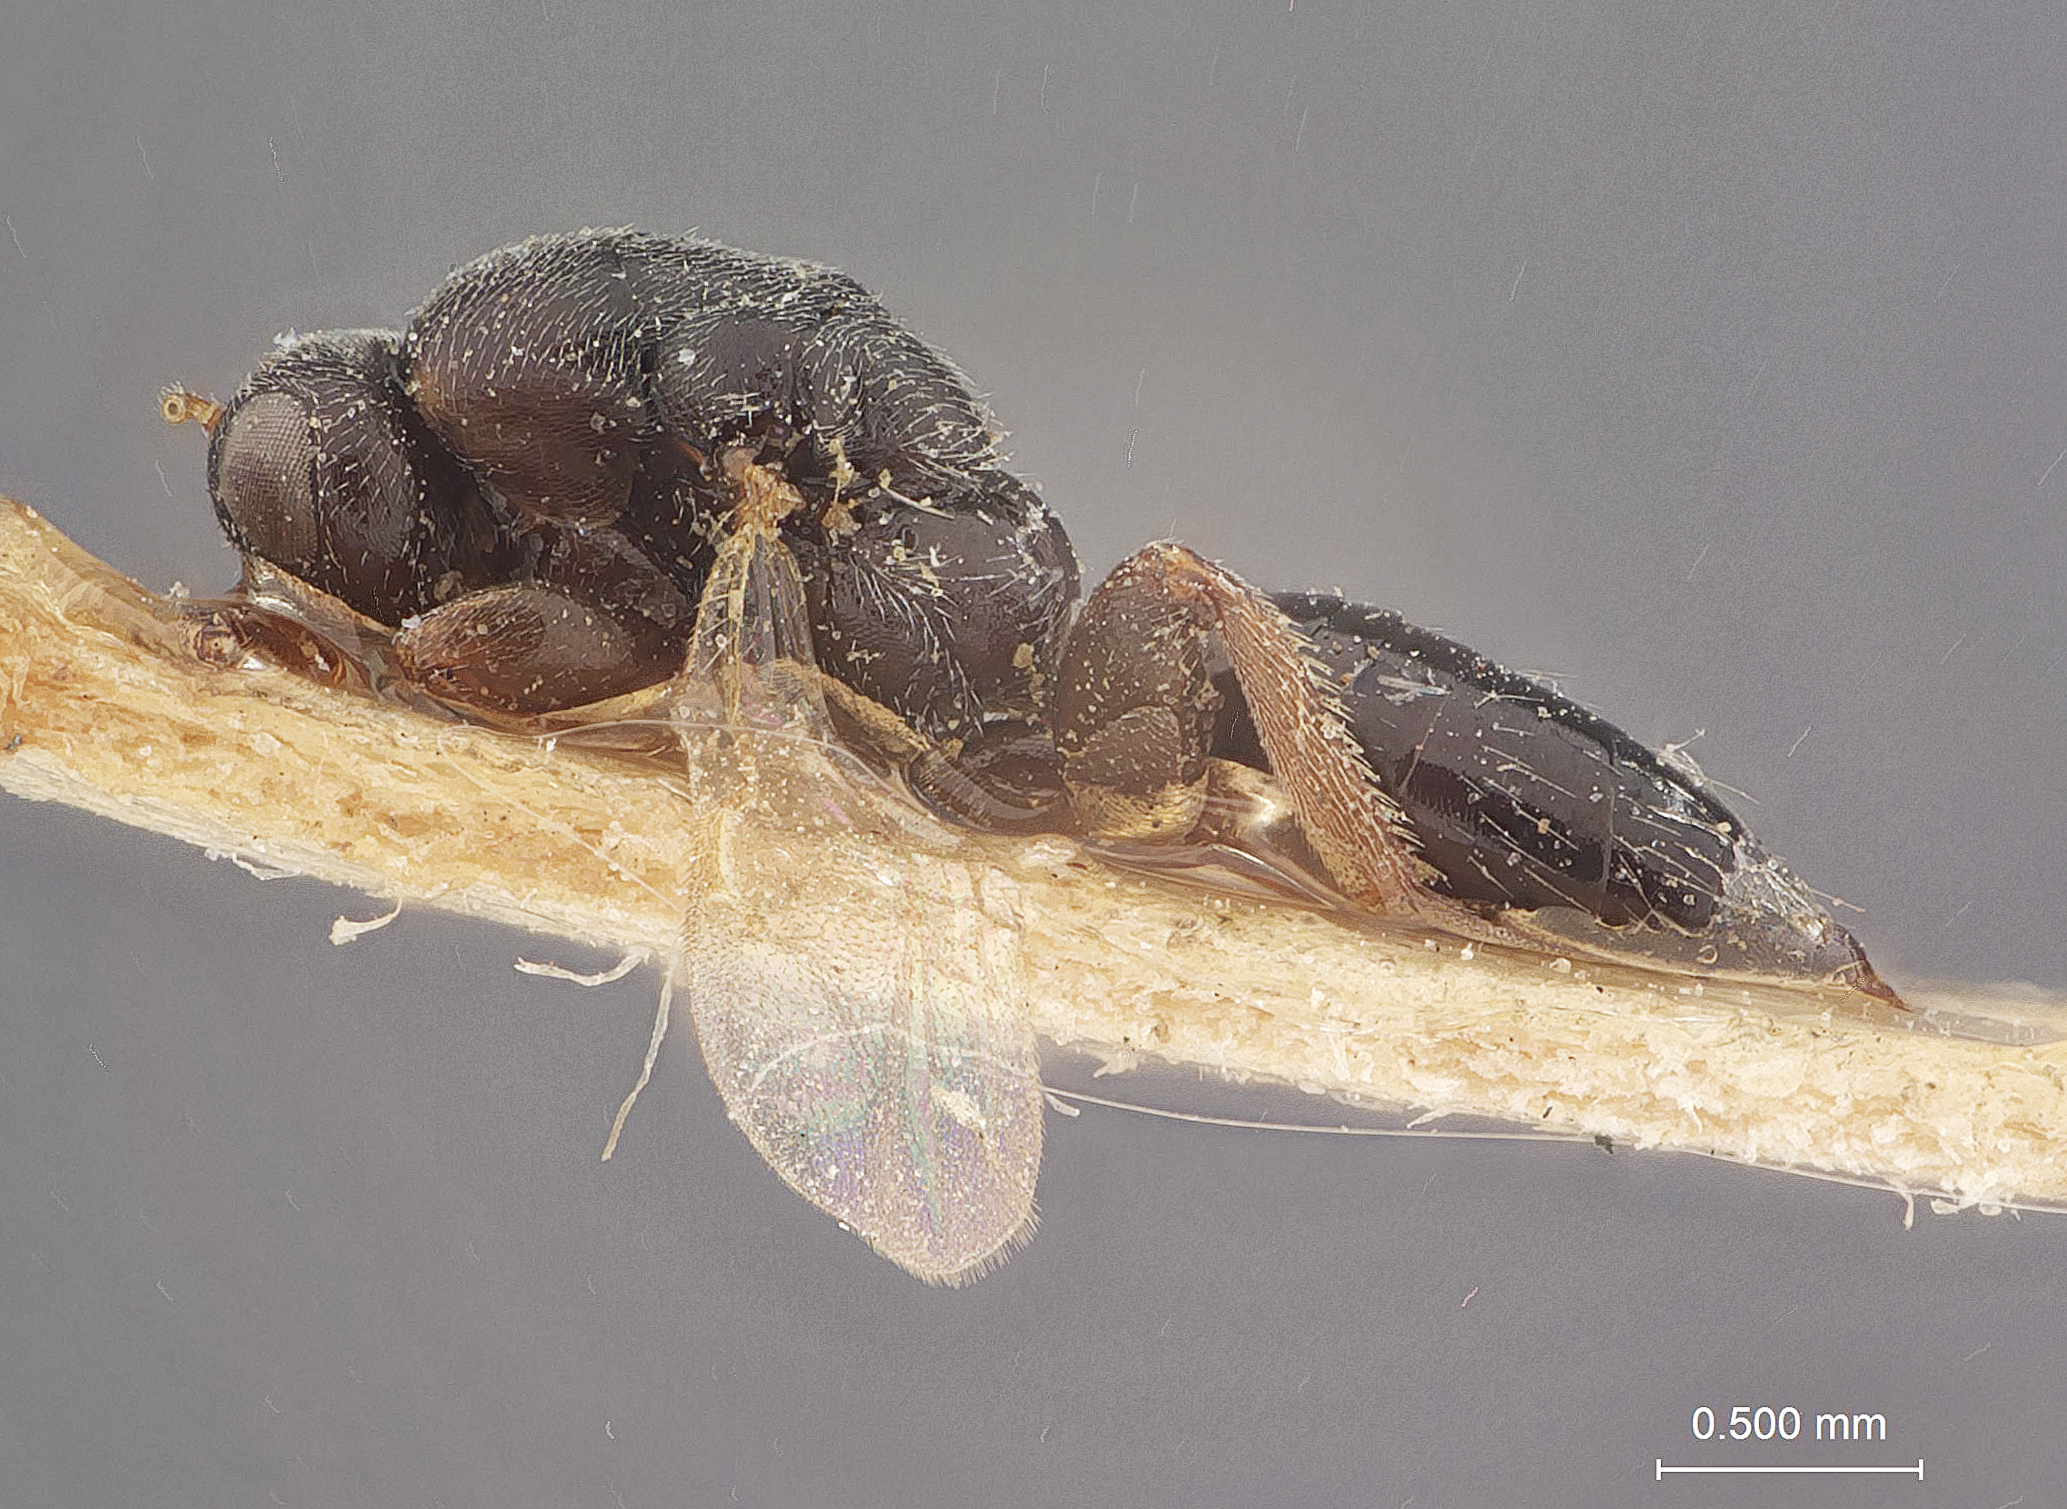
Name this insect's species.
Isosoma indica
